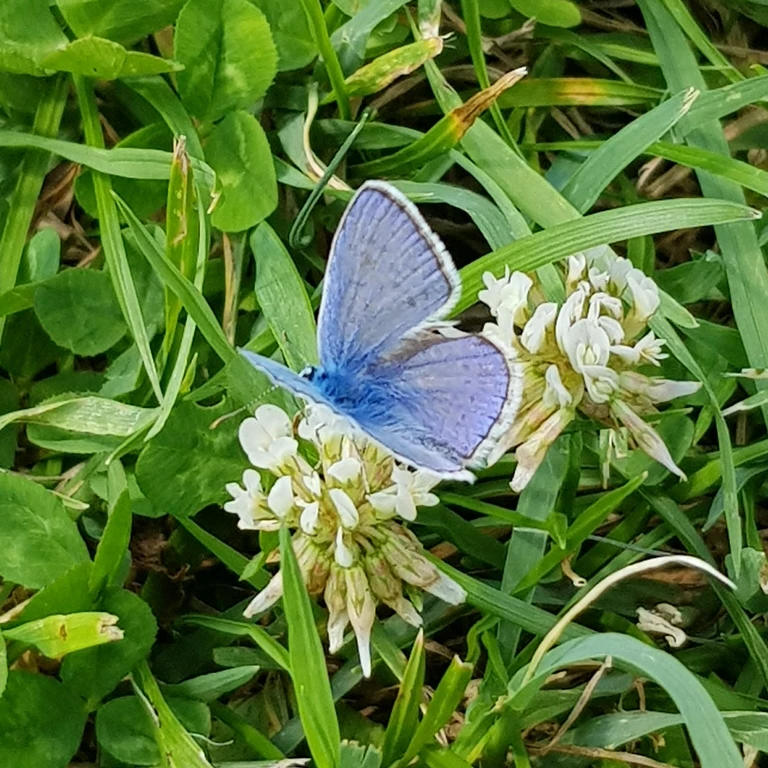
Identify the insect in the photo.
Polyommatus icarus
